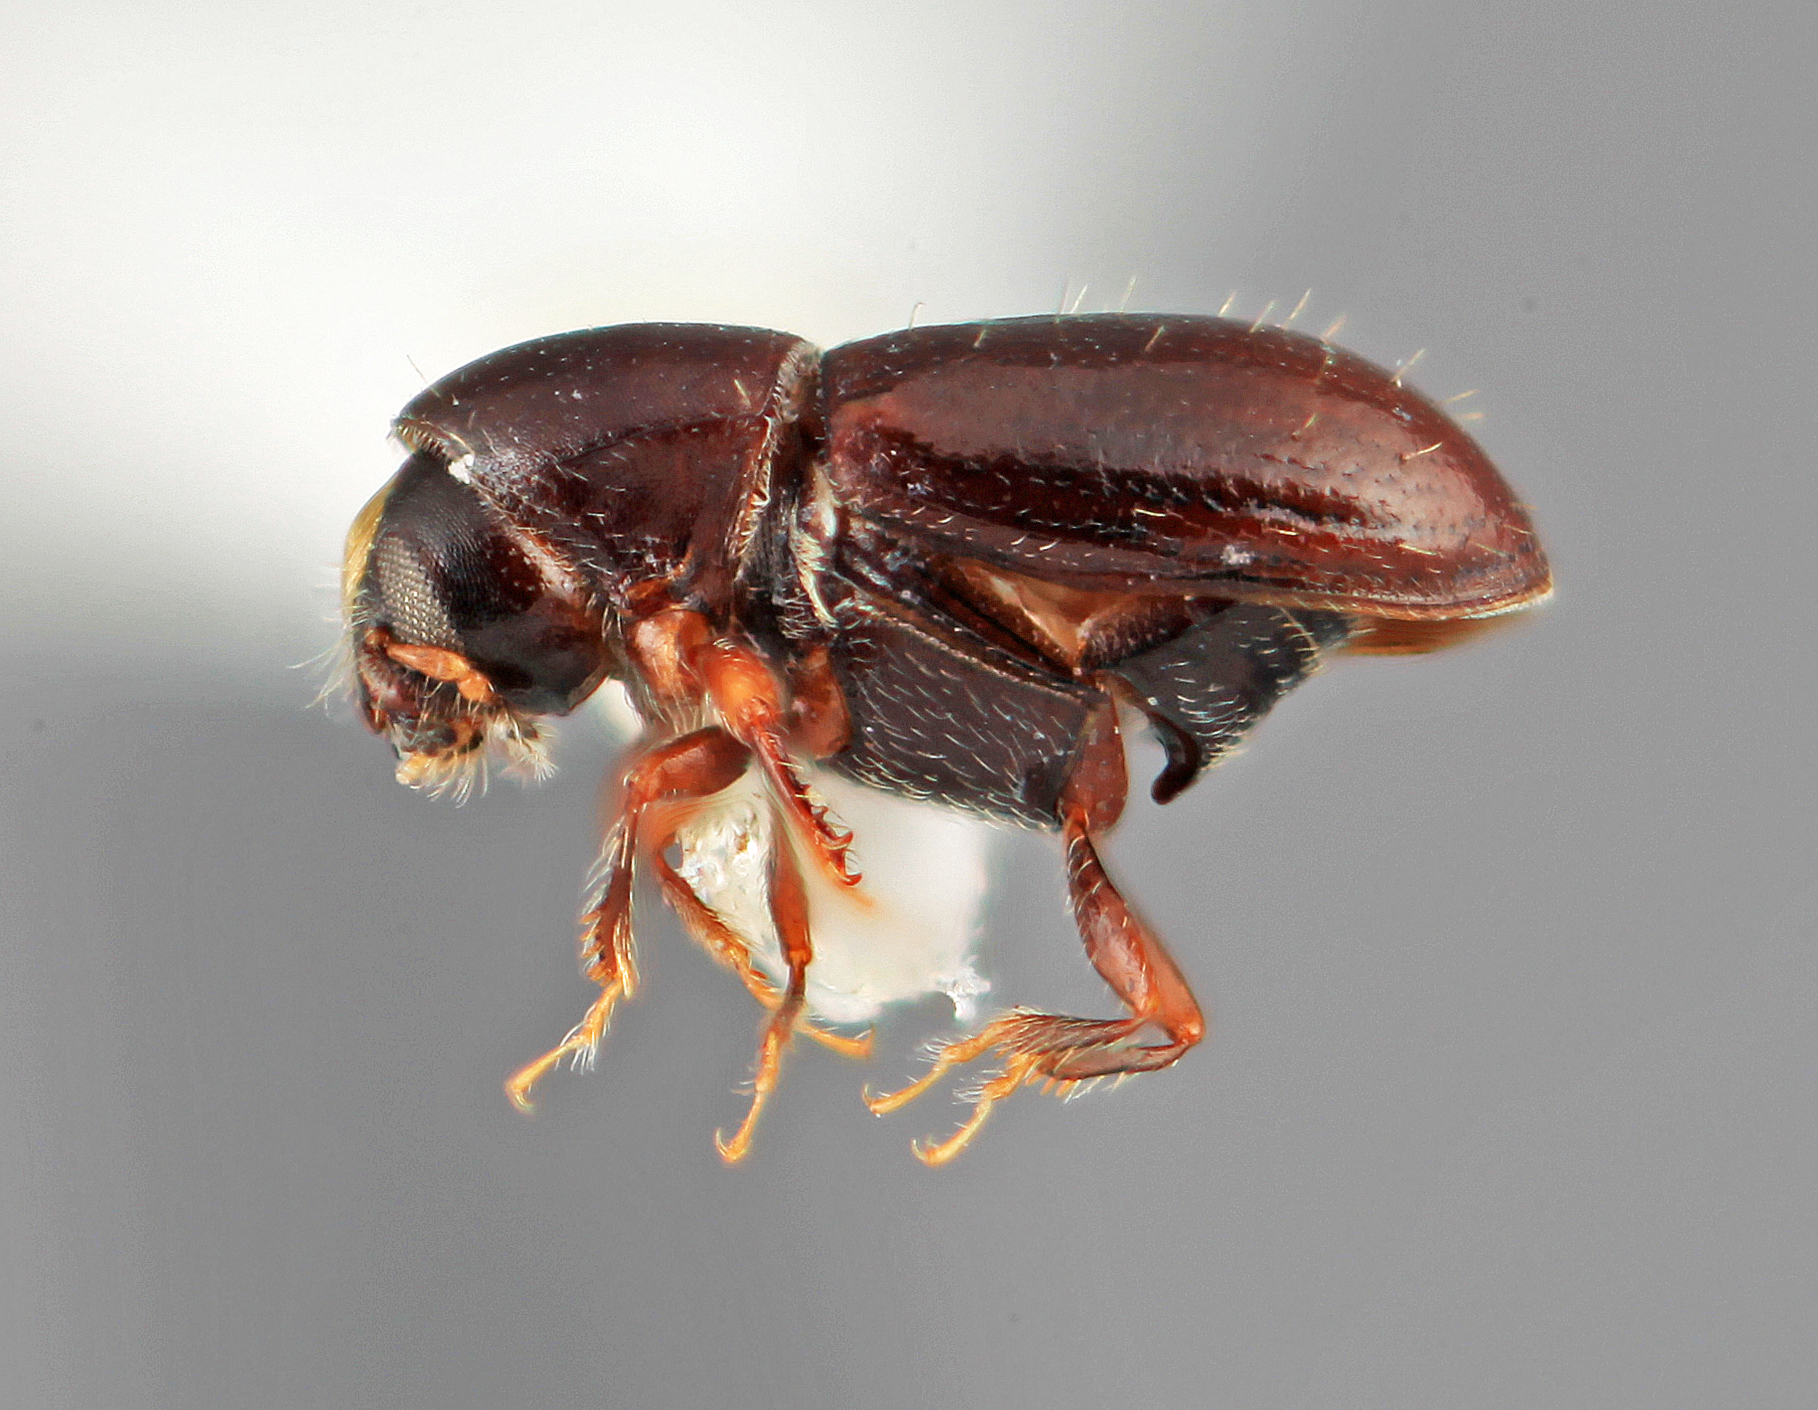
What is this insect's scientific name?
Scolytodes anceps
